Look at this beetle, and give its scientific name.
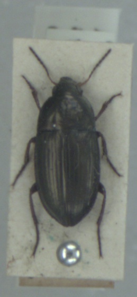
Amara aenea
